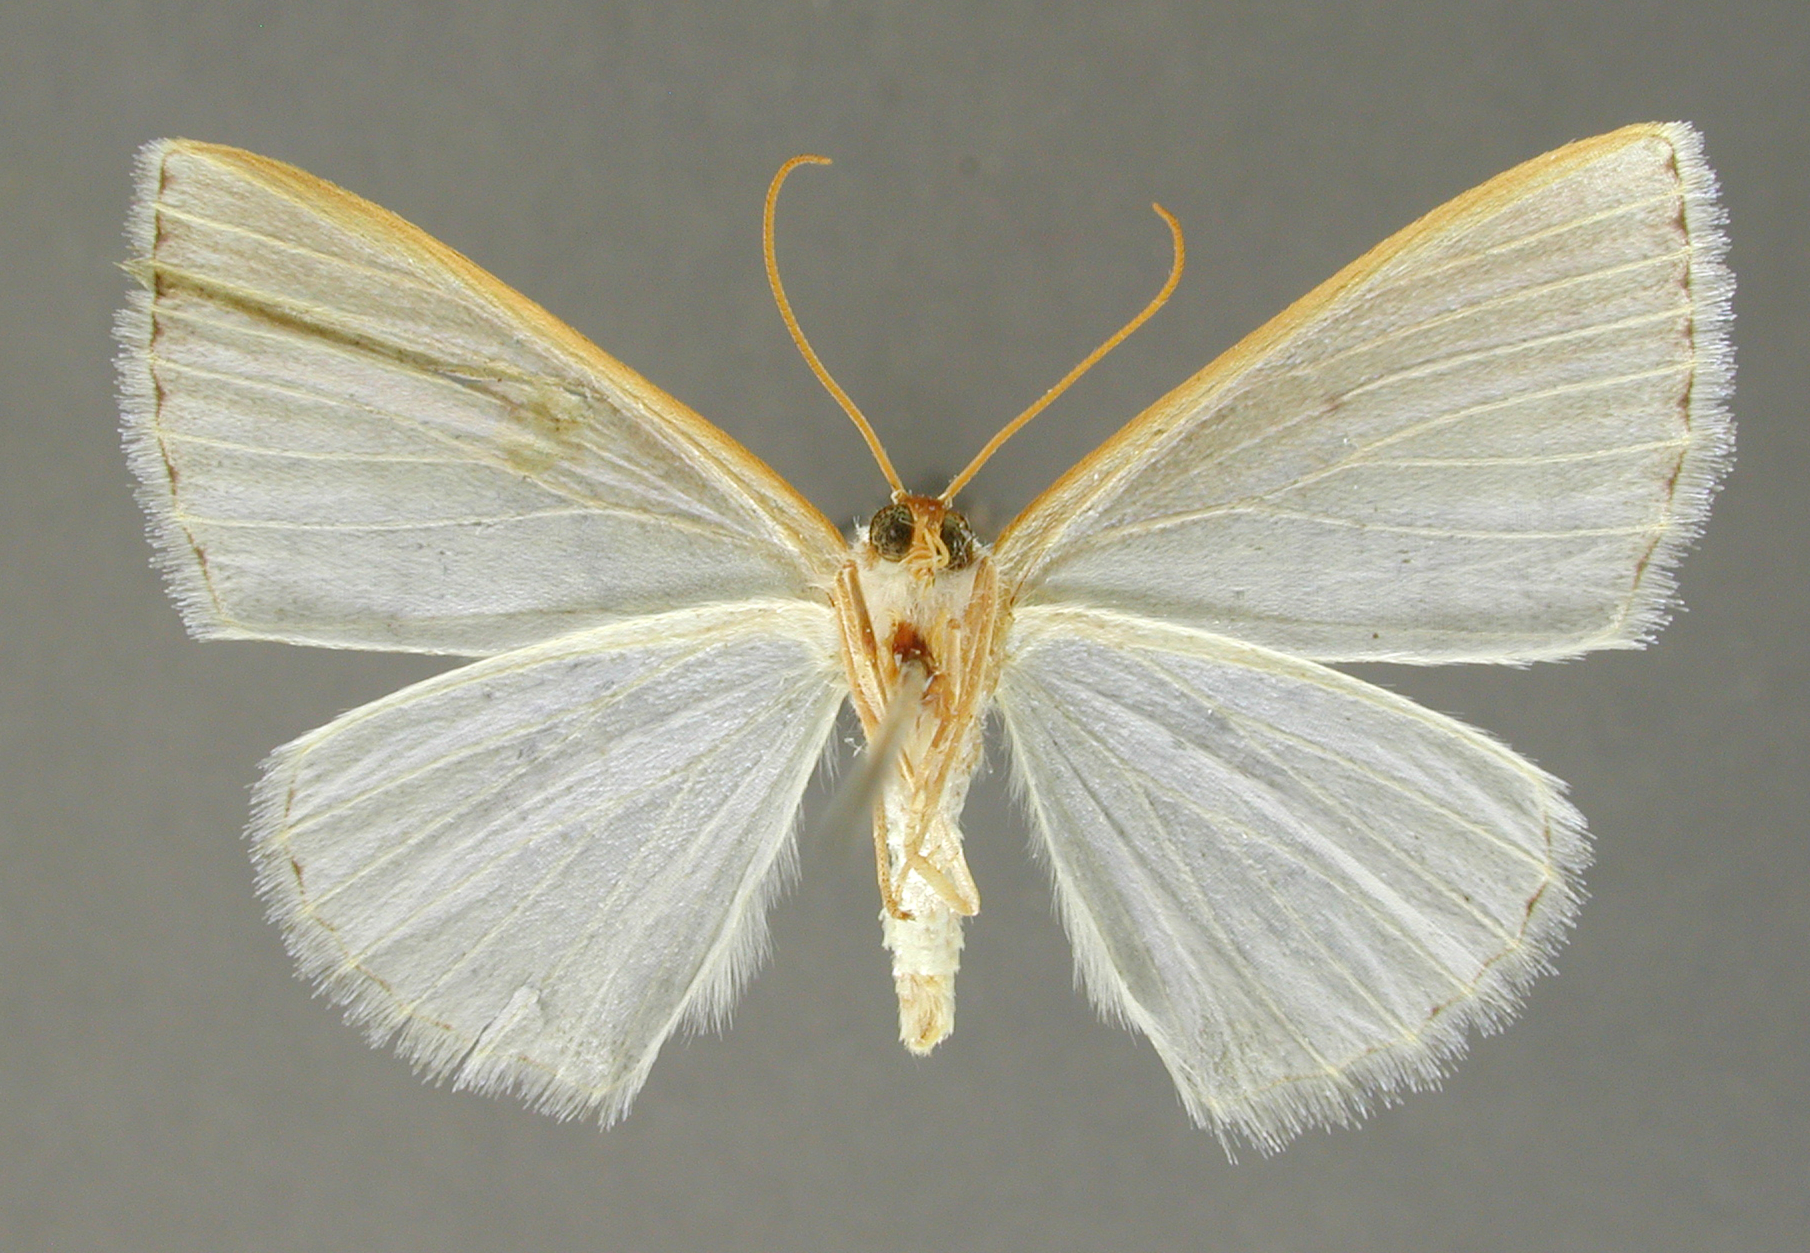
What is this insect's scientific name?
Bapta griseata
